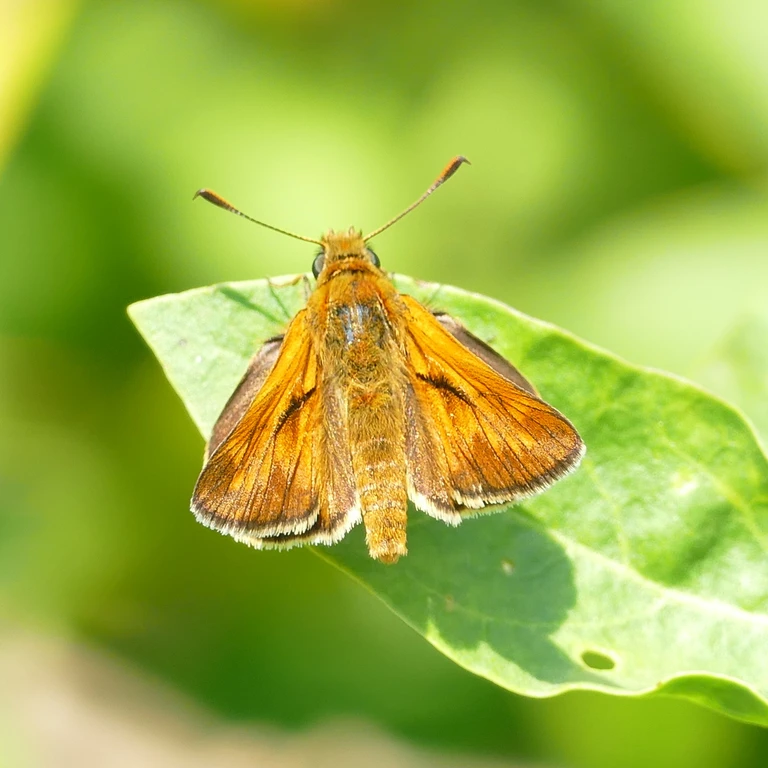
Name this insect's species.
Ochlodes sylvanus (also Ochlodes venata)
